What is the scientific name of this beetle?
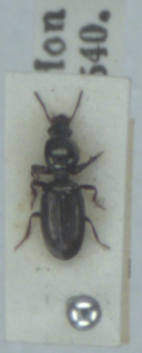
Dyschirius nitidus
